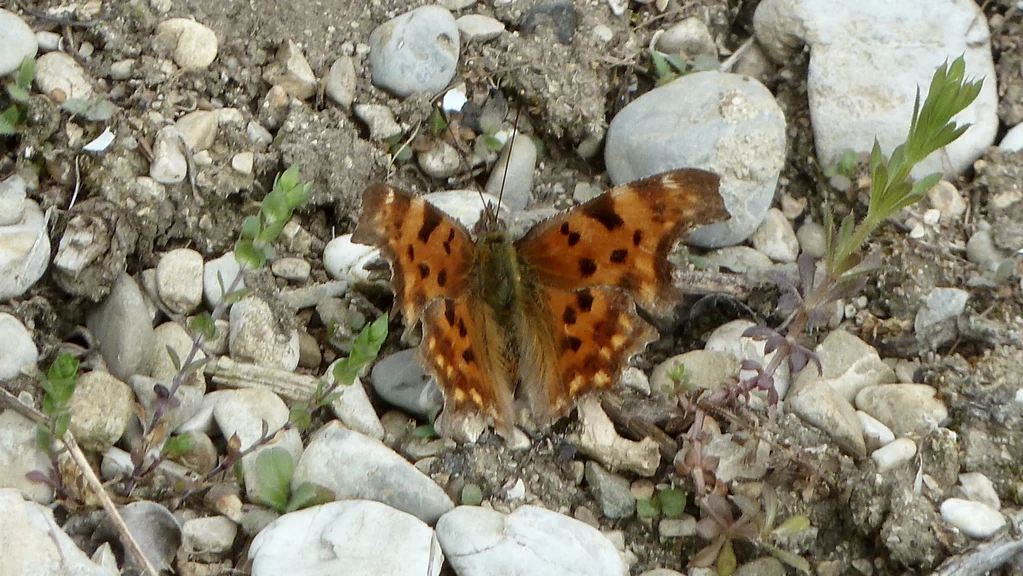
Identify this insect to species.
Polygonia c-album
